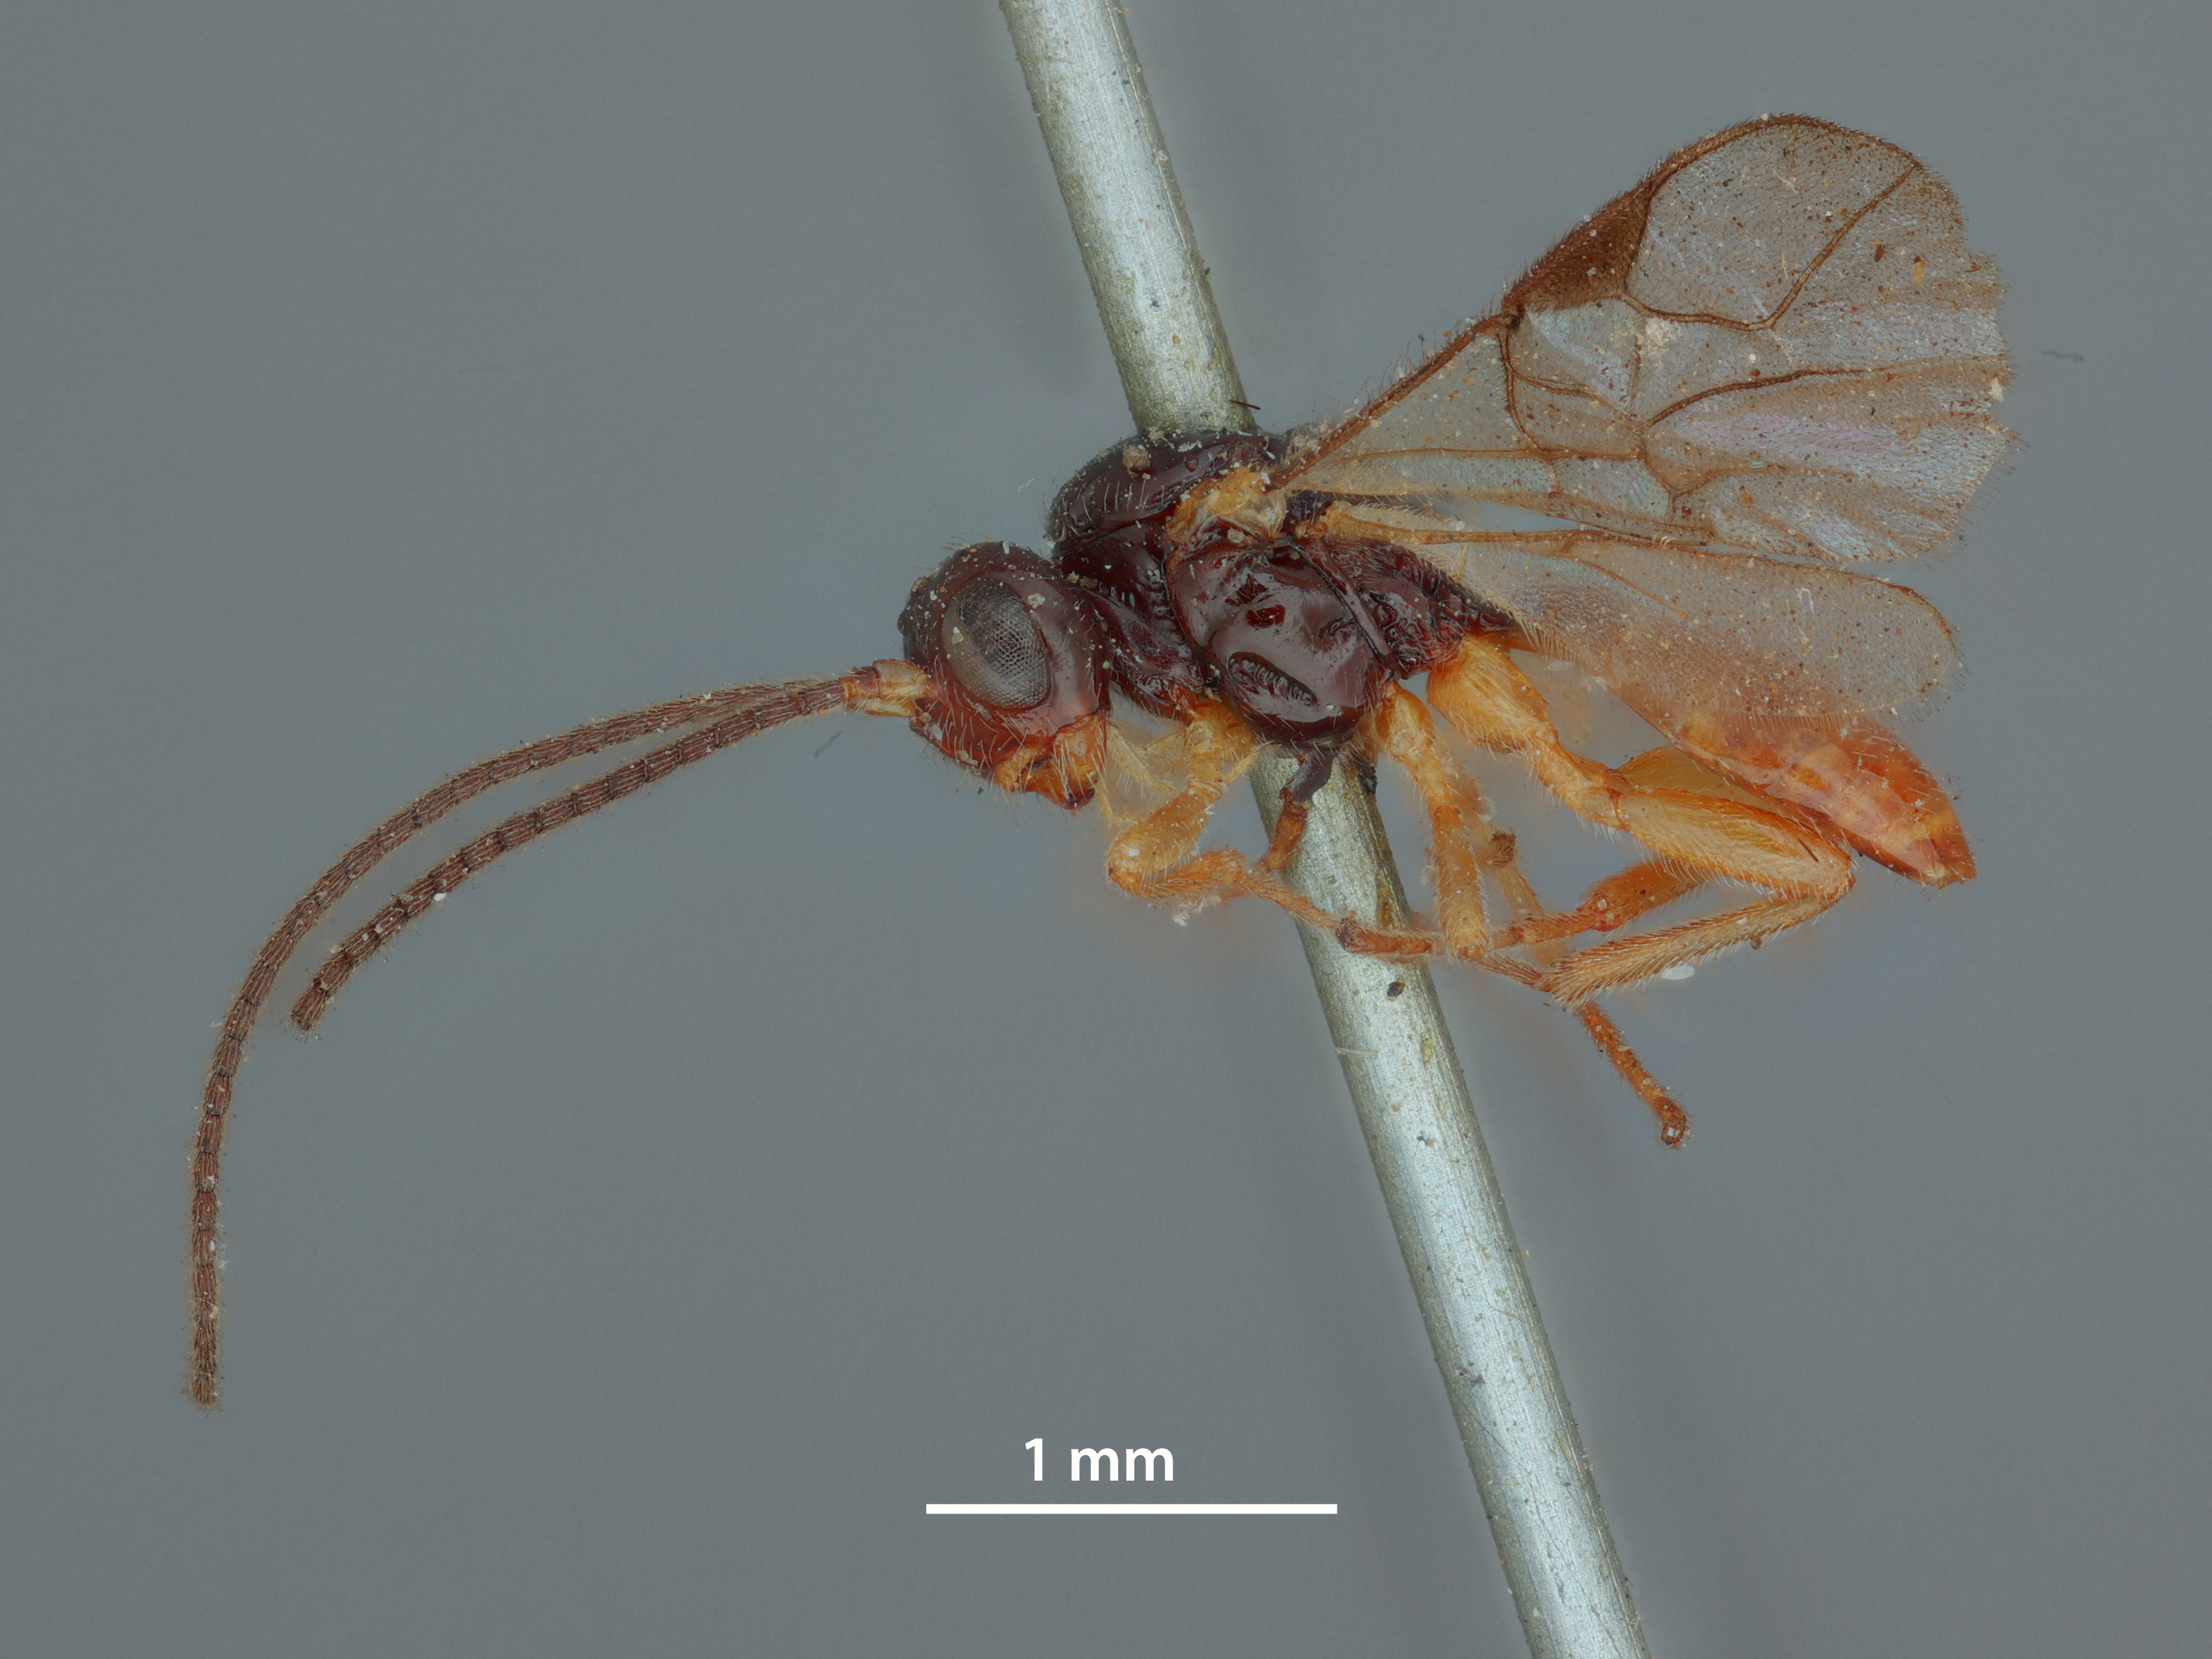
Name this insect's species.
Opius brunneiventris
